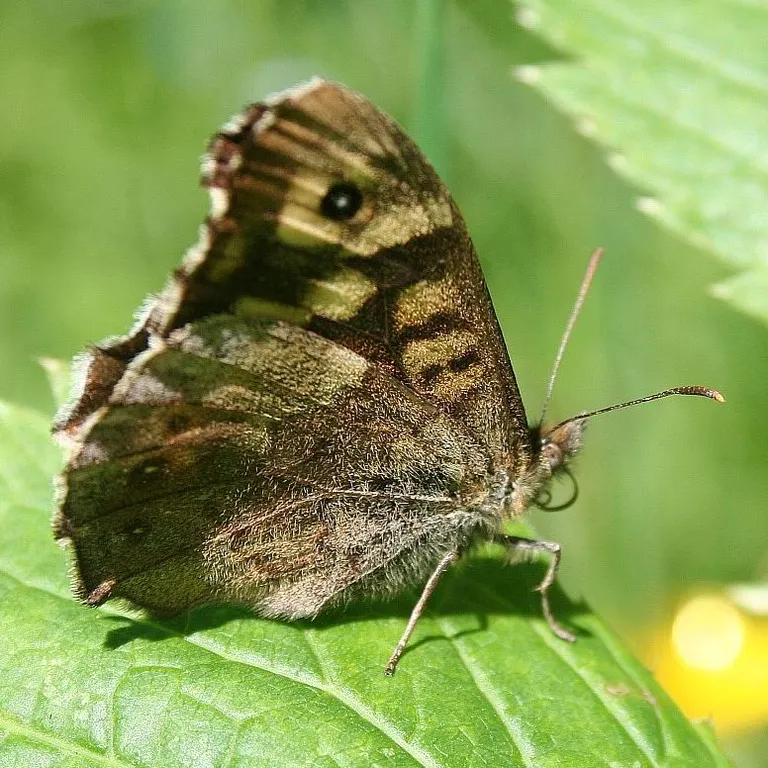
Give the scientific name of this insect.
Pararge aegeria
